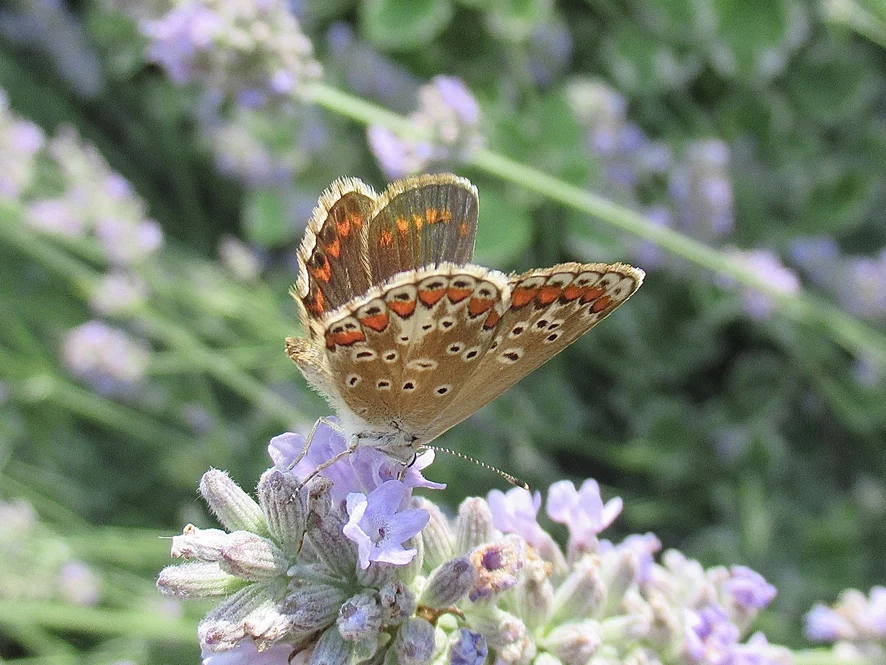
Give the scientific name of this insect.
Aricia agestis/artaxerxes
